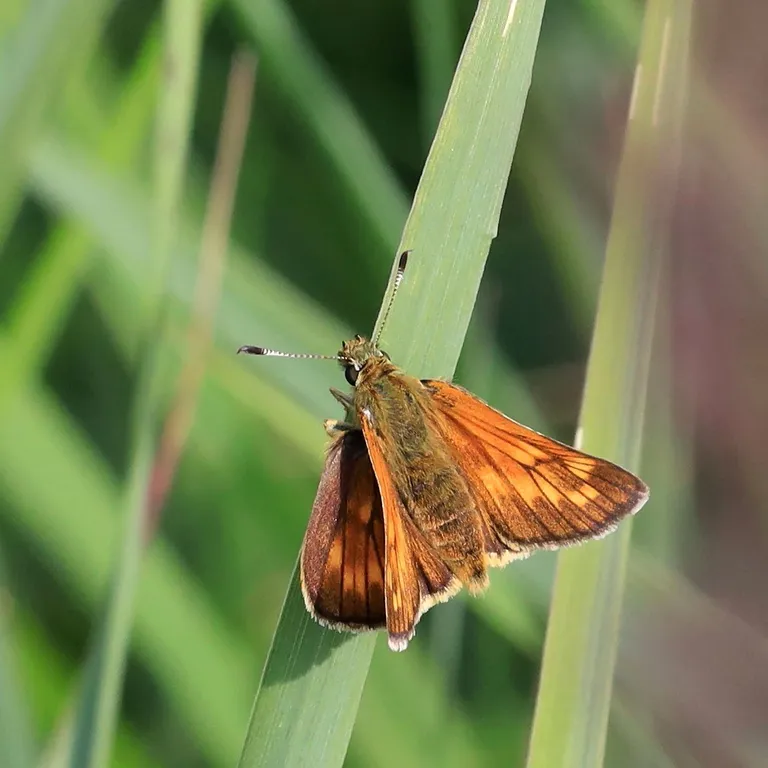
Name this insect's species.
Ochlodes sylvanus (also Ochlodes venata)
